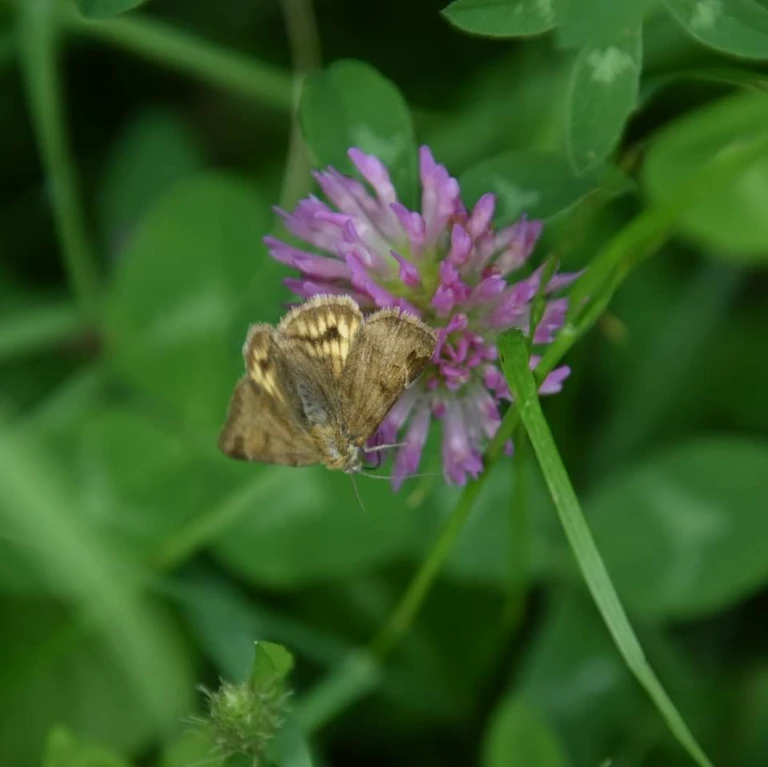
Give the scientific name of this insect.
Euclidia glyphica
